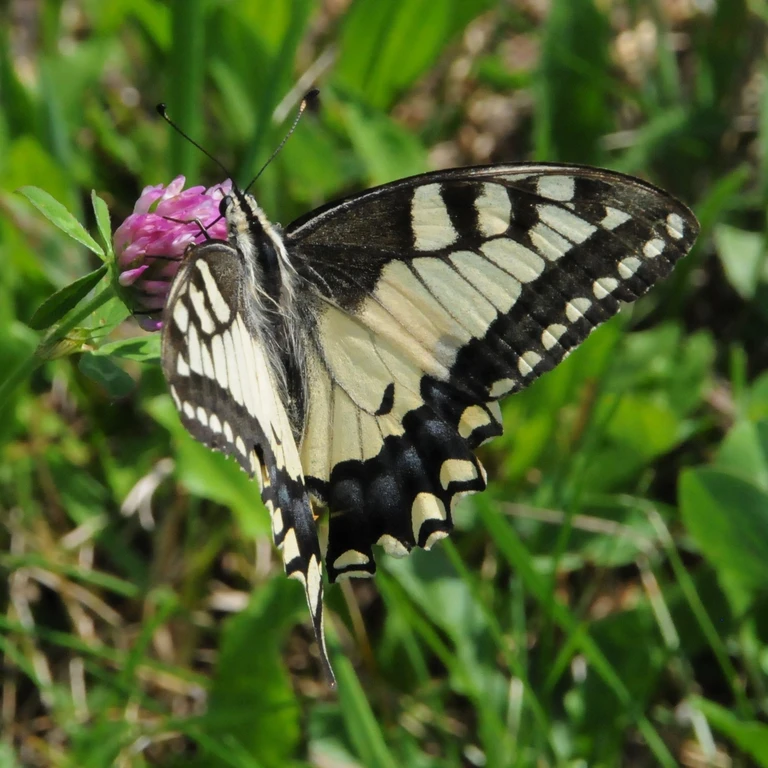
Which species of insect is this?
Papilio machaon
